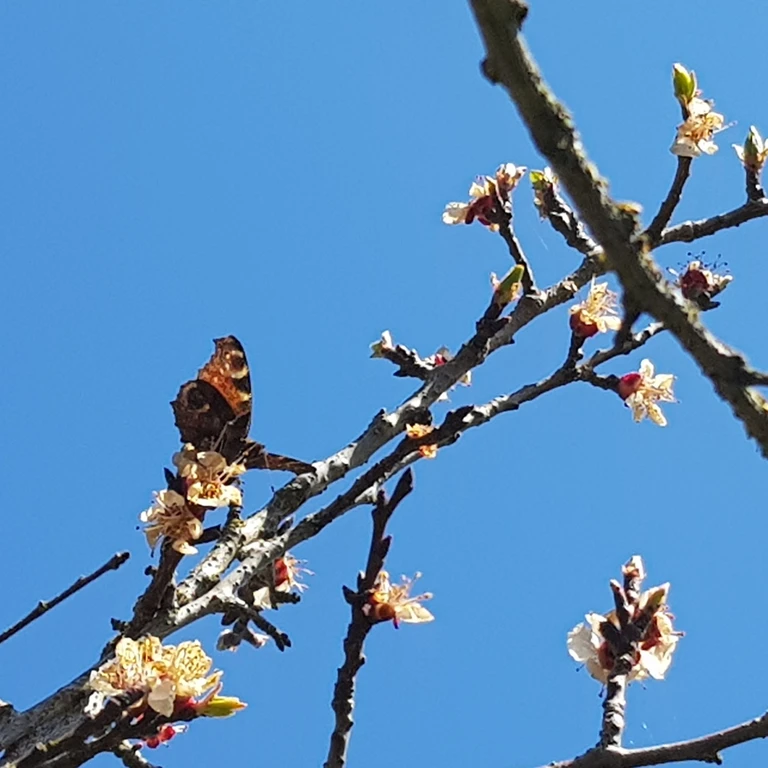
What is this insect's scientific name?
Aglais io
